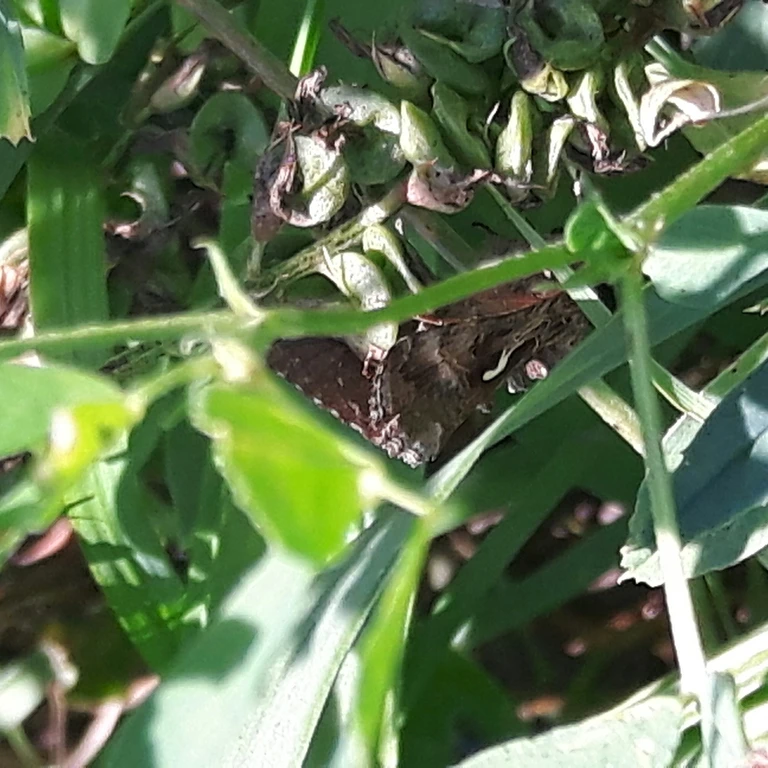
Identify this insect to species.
Autographa gamma
